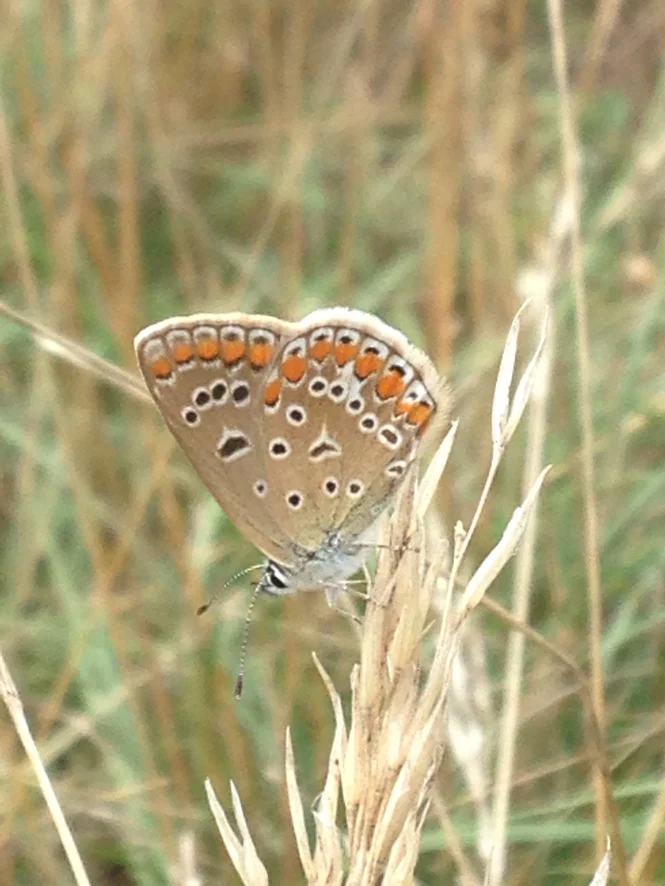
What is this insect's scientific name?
Polyommatus icarus
